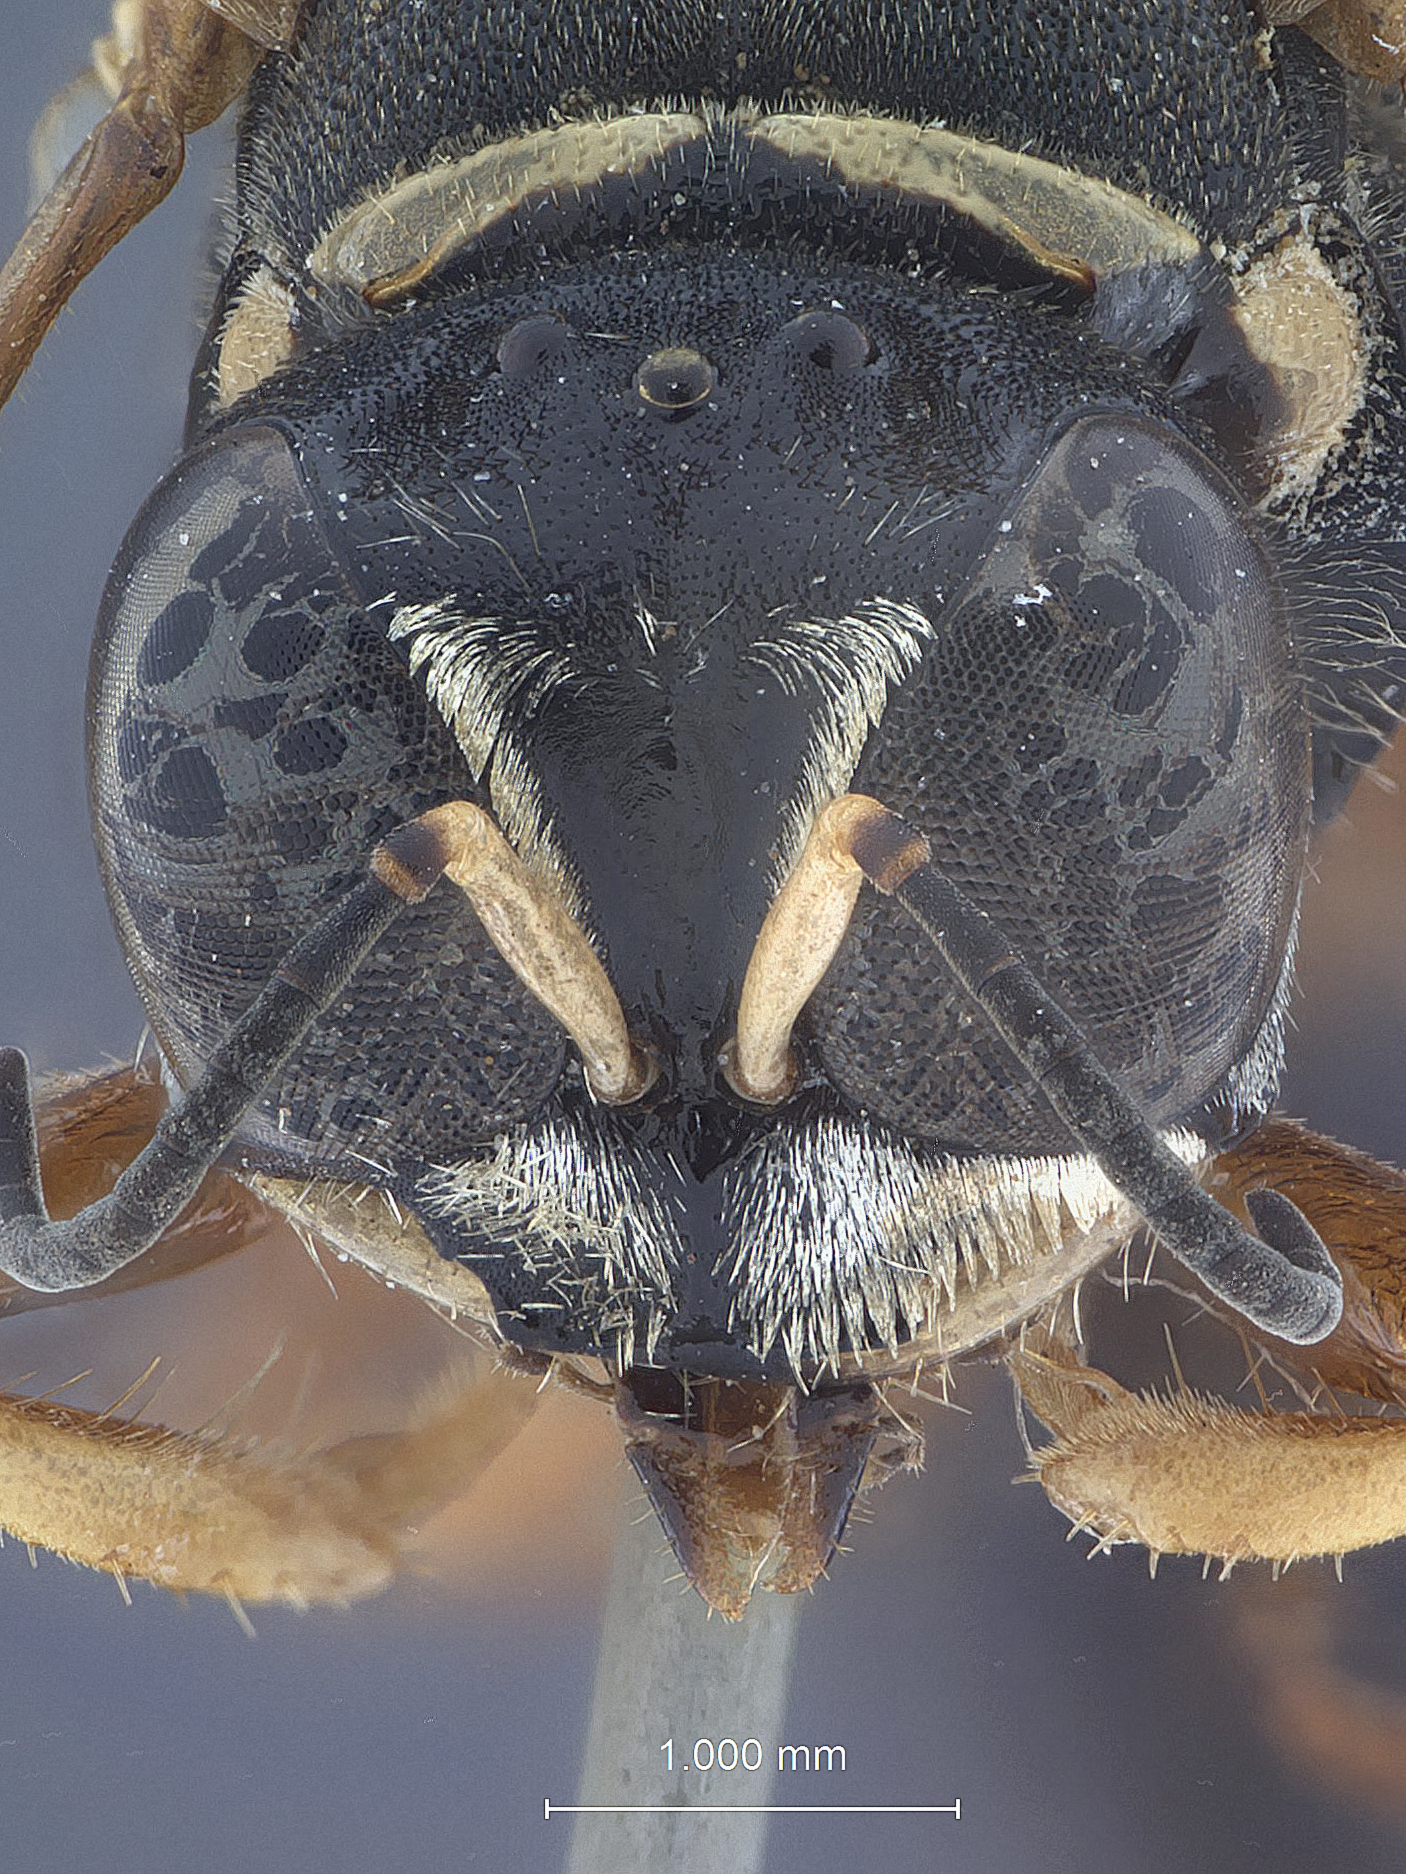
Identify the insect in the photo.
Crabro mongolicus
